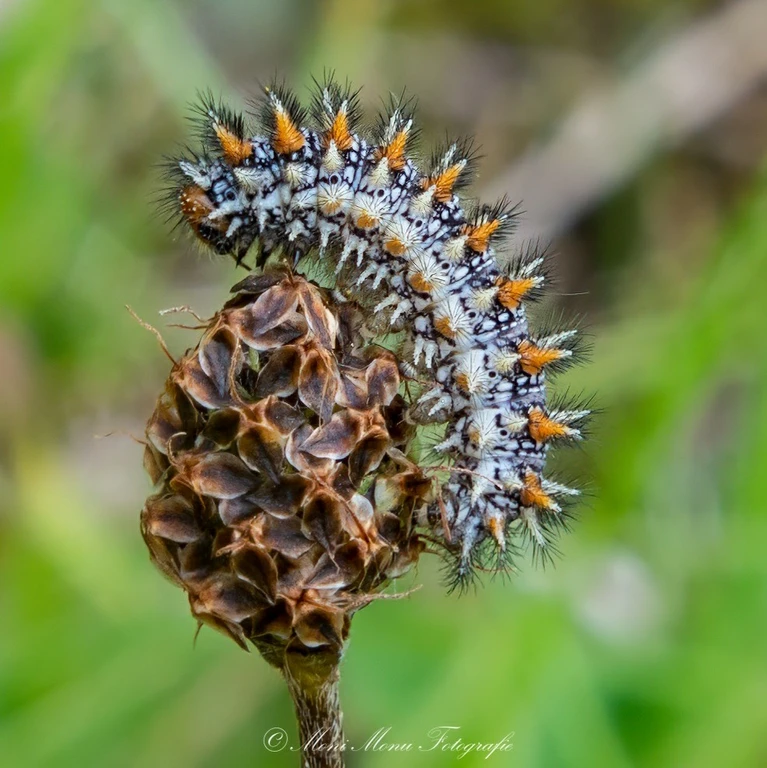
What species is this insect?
Melitaea didyma
